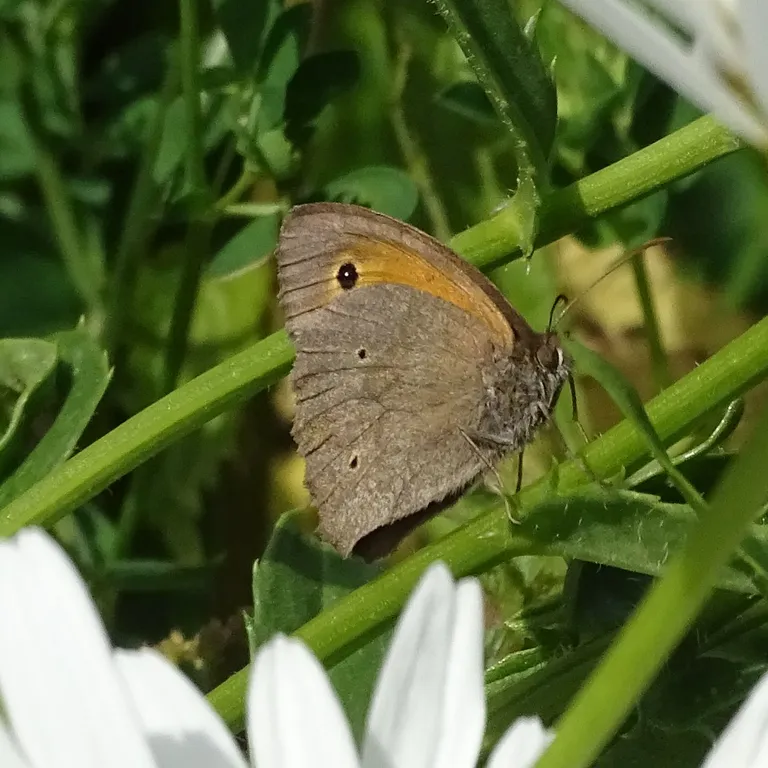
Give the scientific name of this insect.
Maniola jurtina
